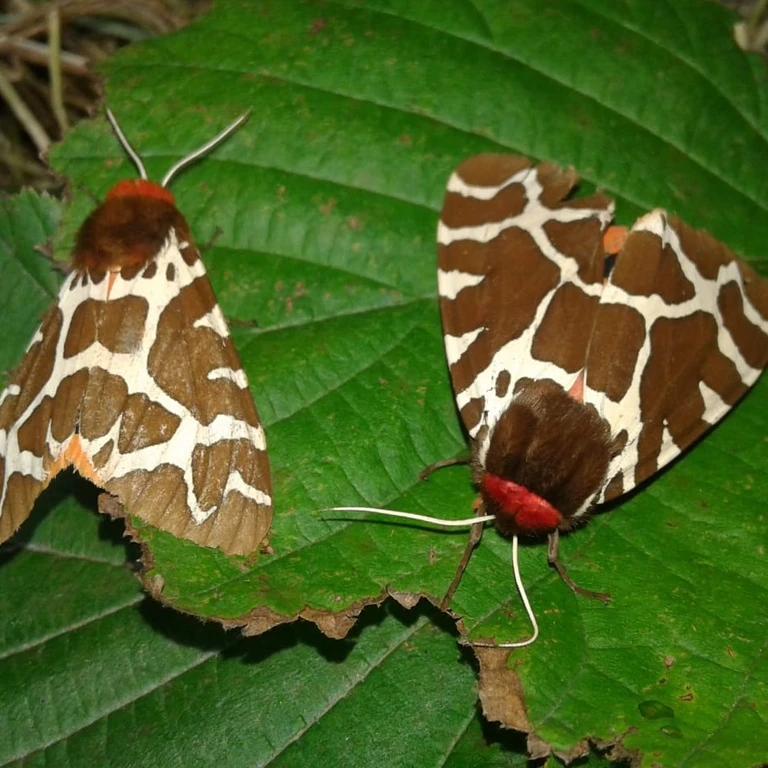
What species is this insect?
Arctia caja
